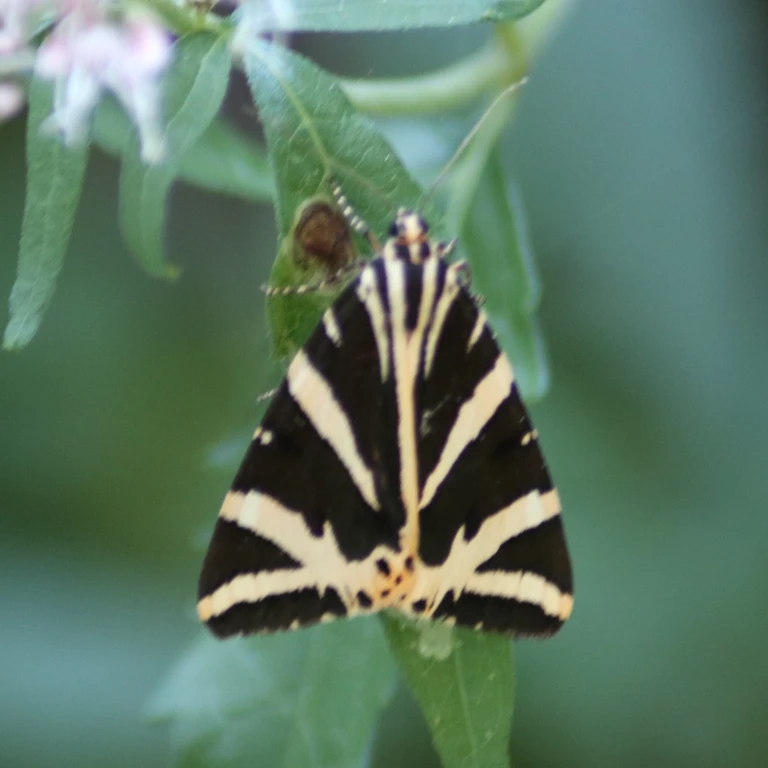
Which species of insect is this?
Euplagia quadripunctaria
